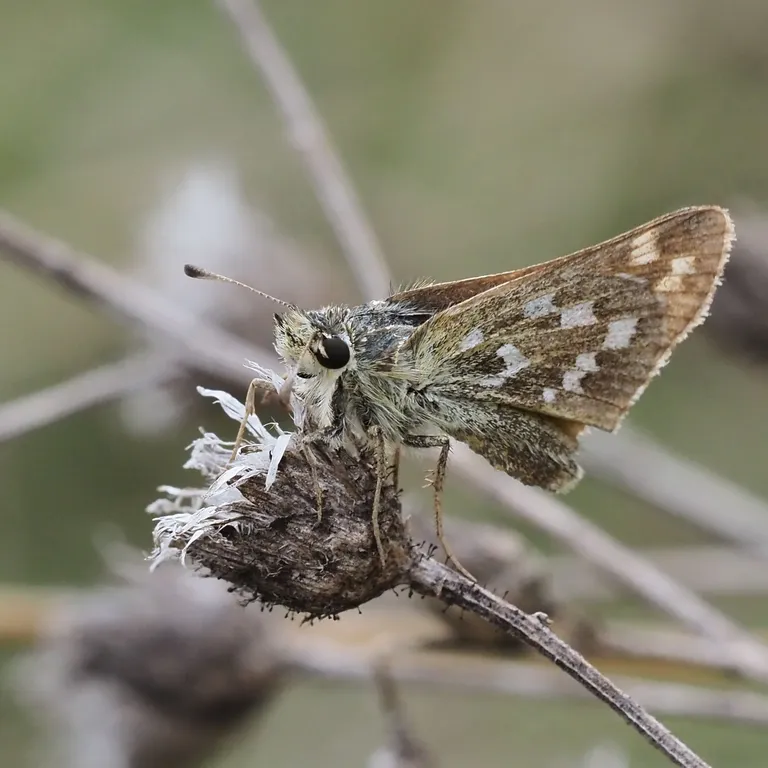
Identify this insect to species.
Hesperia comma
